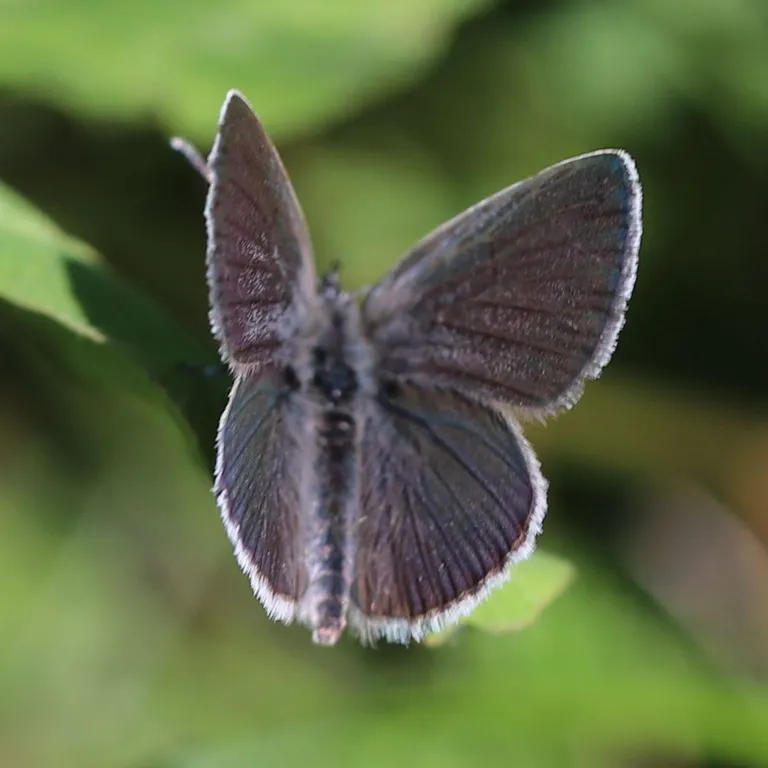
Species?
Cupido minimus
